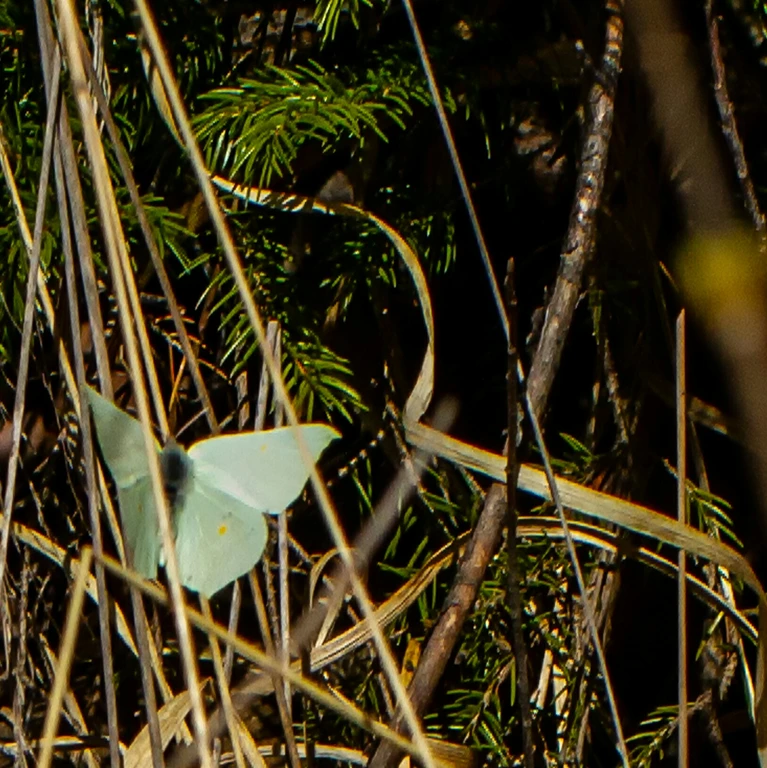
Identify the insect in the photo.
Gonepteryx rhamni
